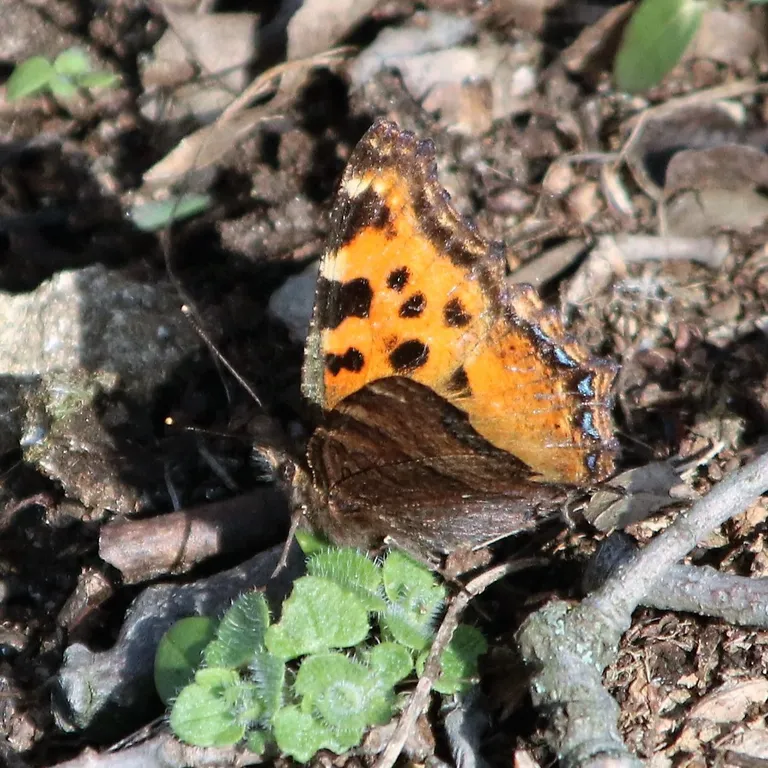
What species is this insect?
Nymphalis polychloros
